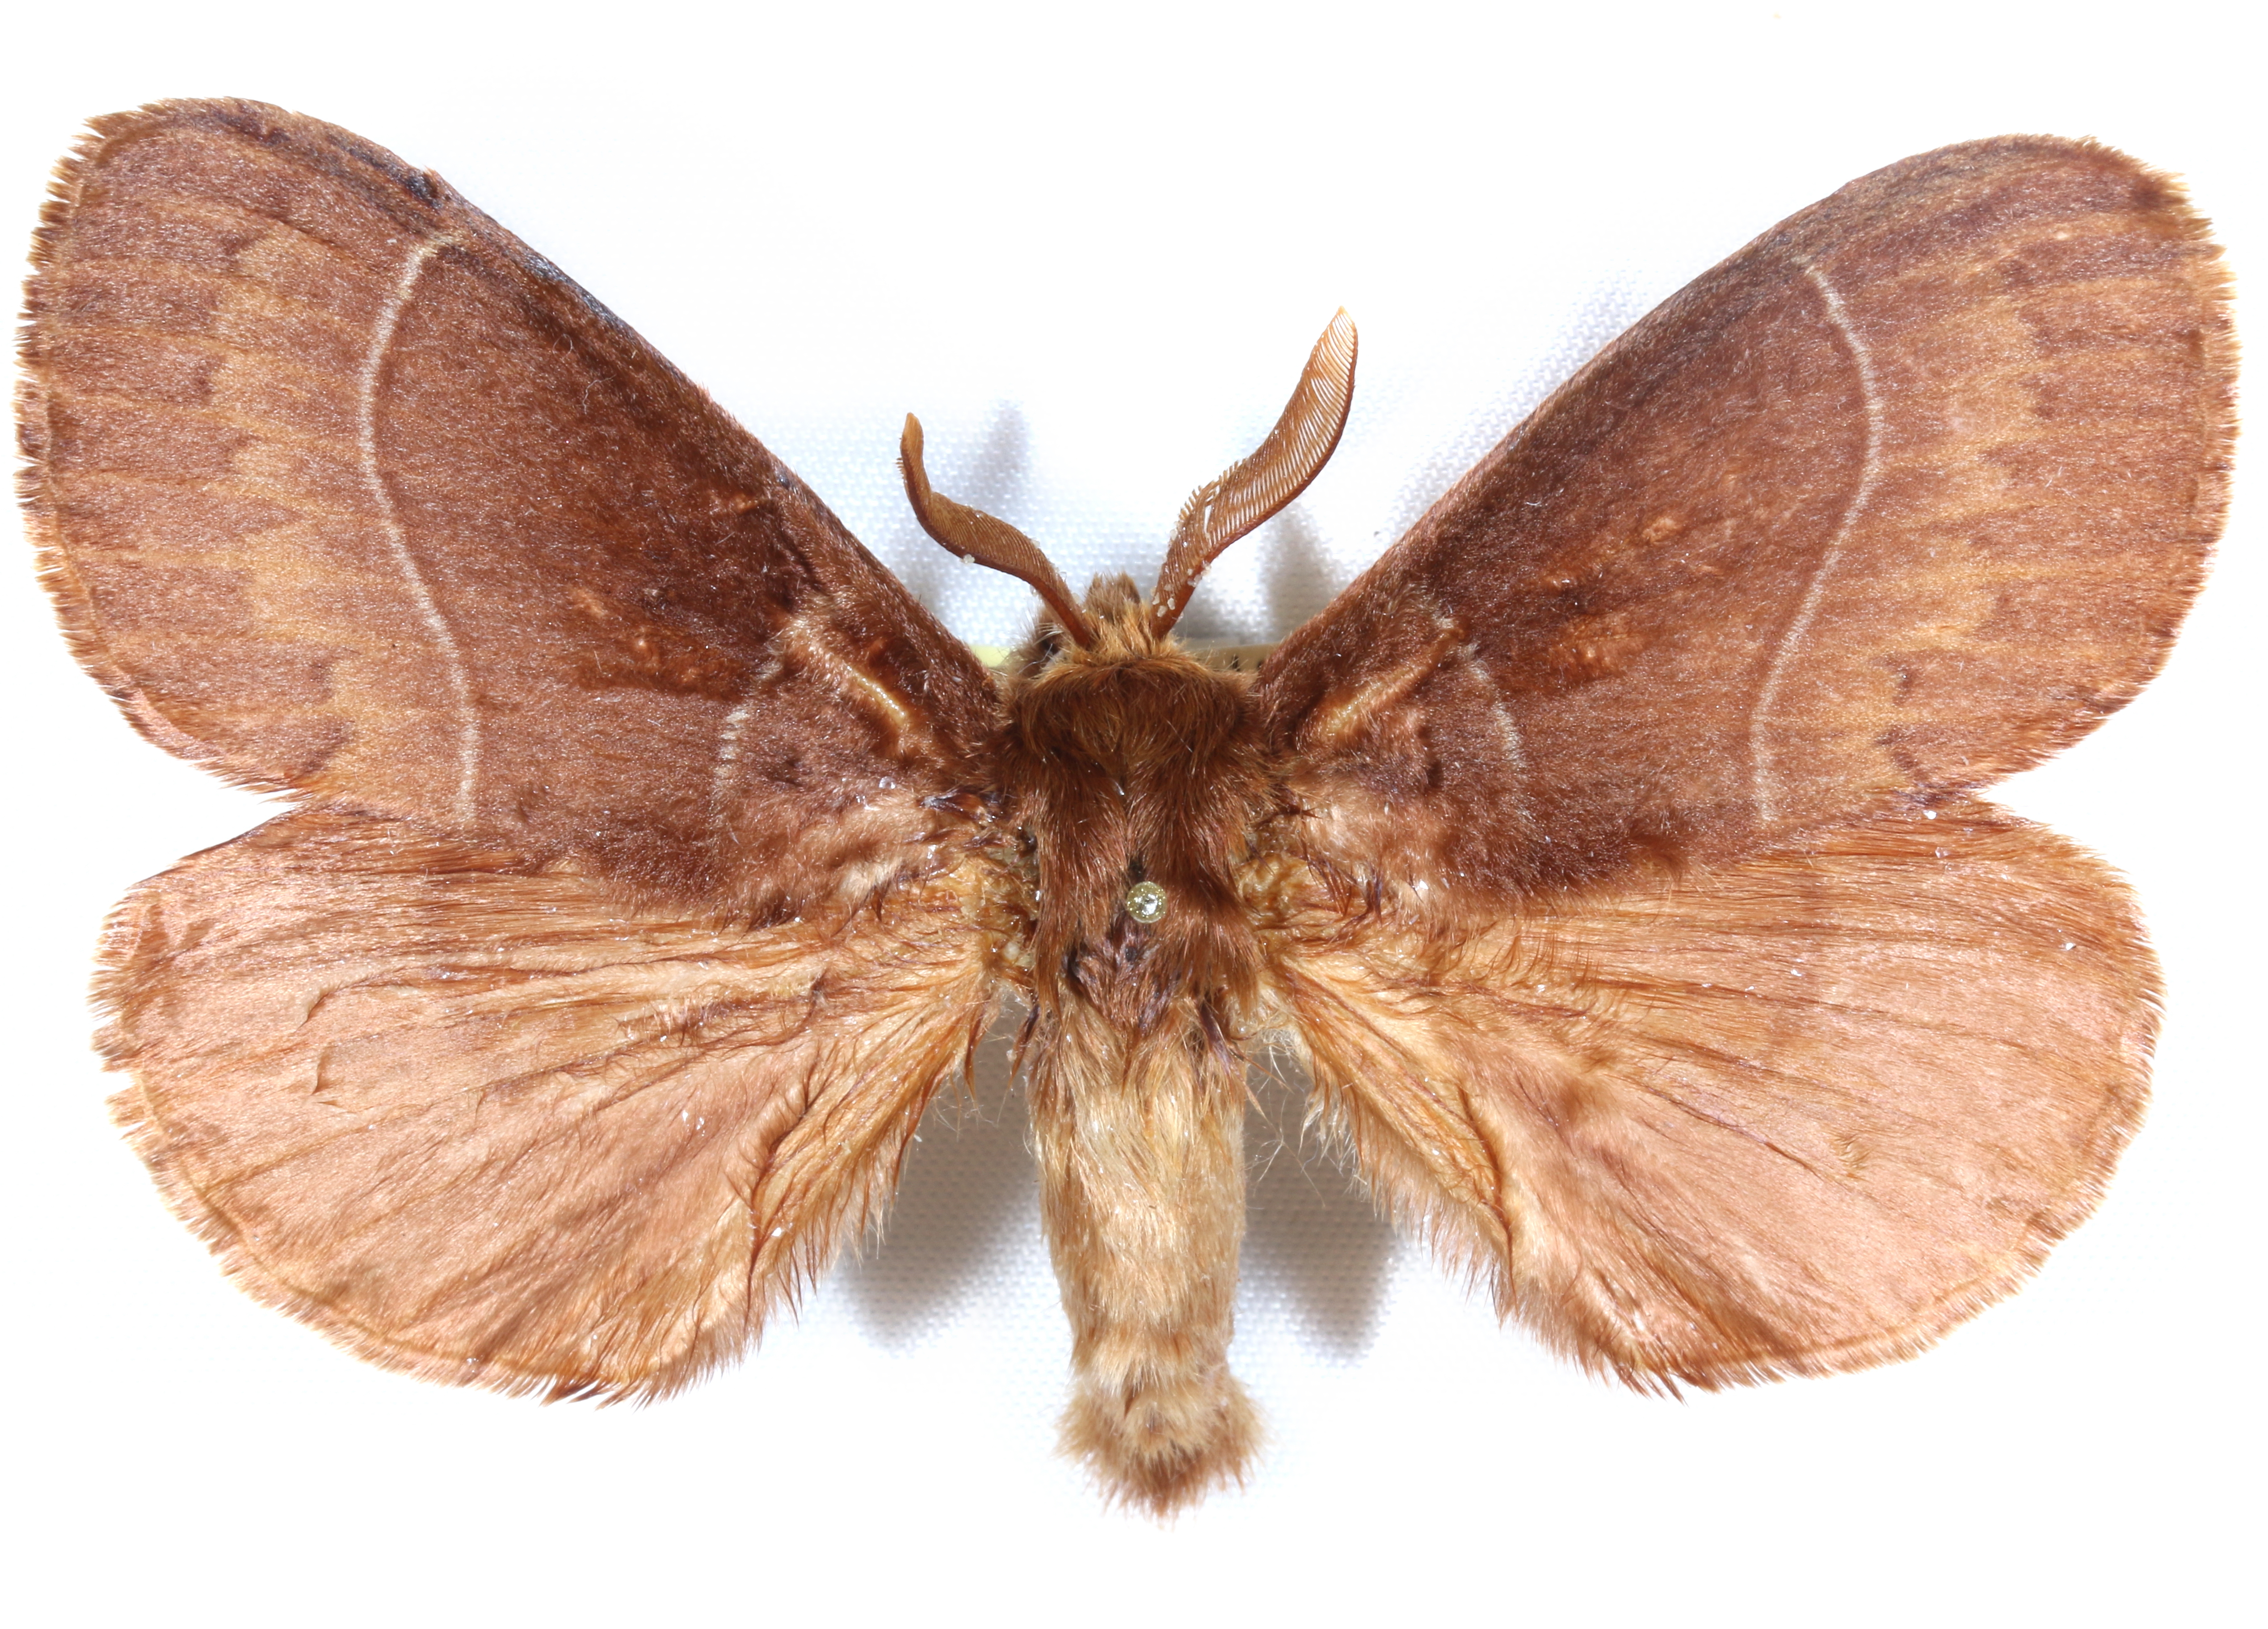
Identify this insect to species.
Dicogaster coronada
